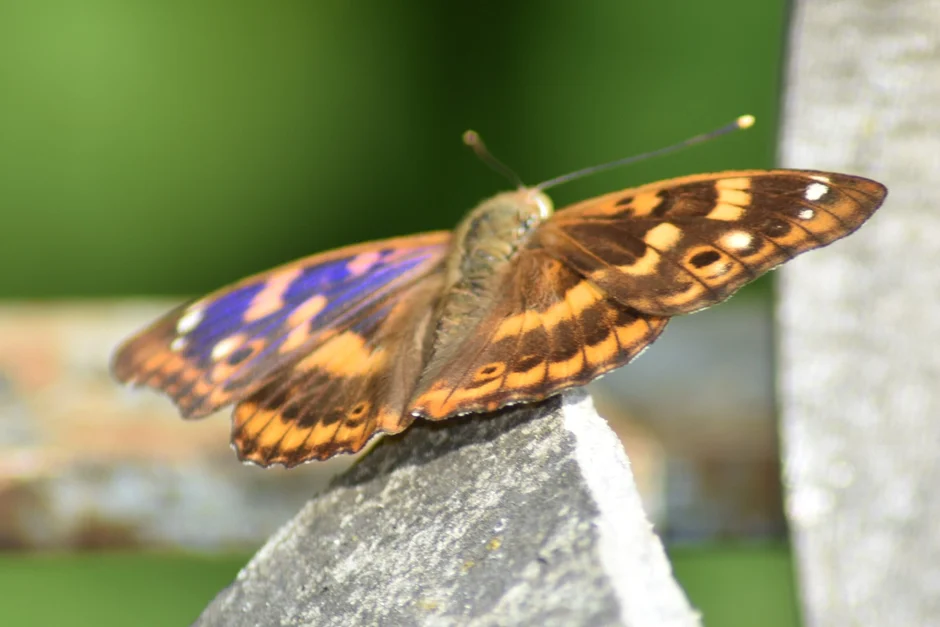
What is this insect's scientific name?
Apatura ilia
